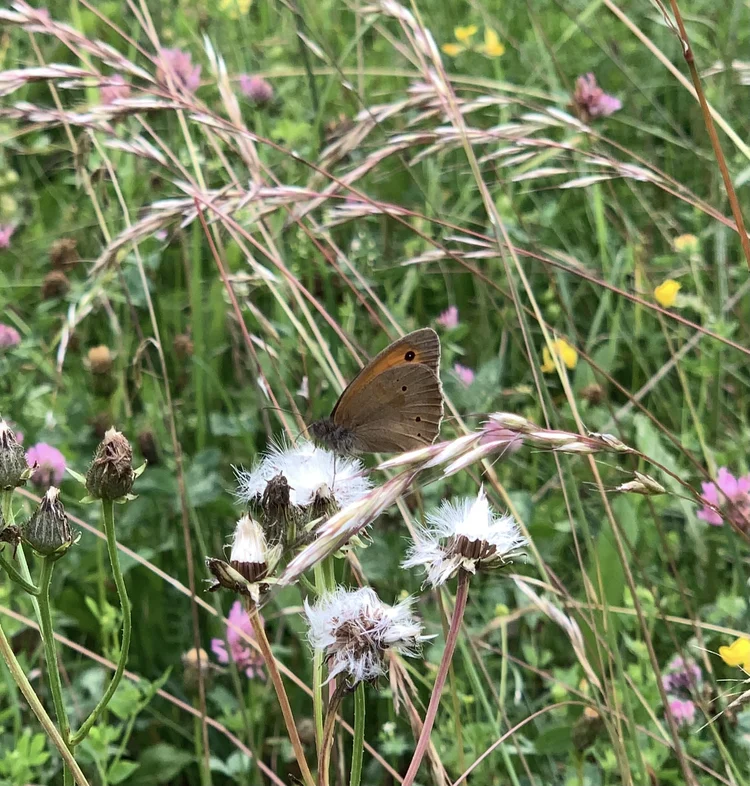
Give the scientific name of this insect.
Maniola jurtina
